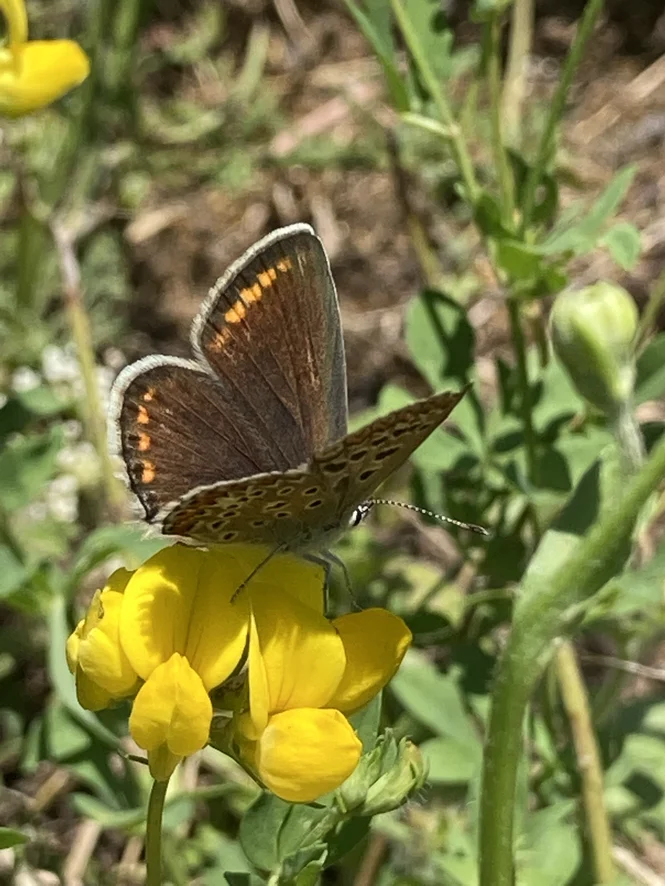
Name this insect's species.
Polyommatus icarus
